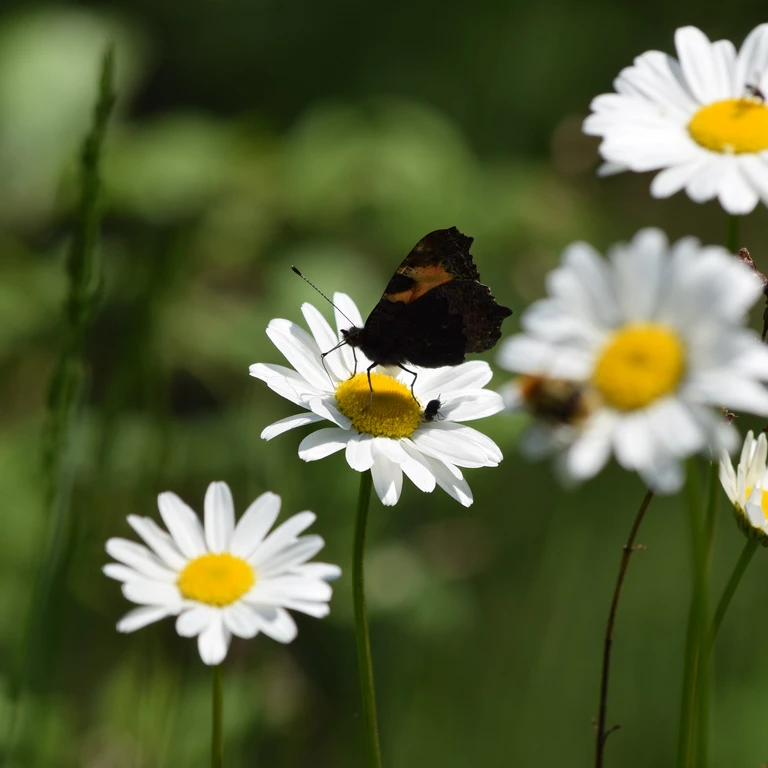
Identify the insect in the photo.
Aglais urticae
